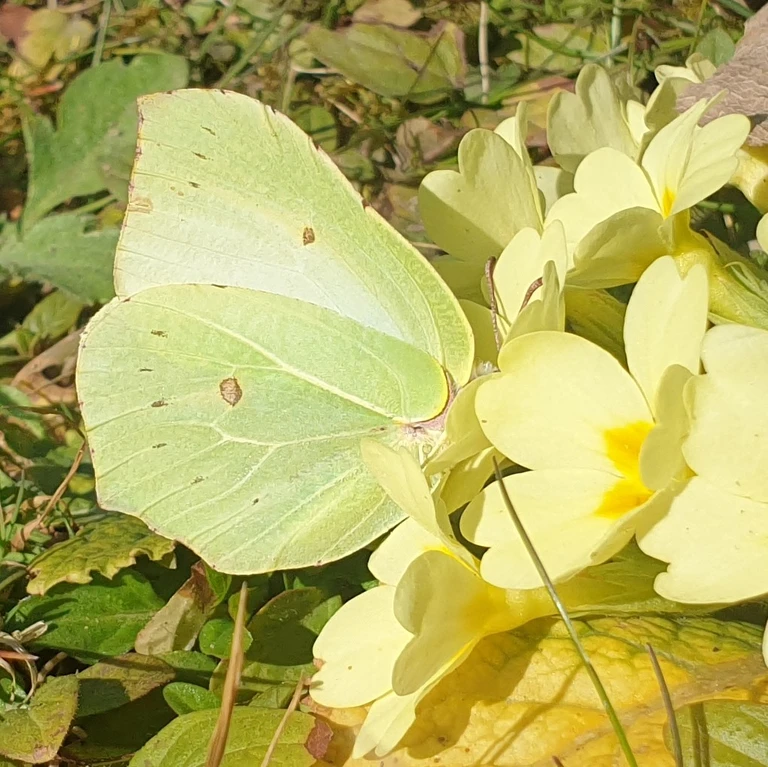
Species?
Gonepteryx rhamni
